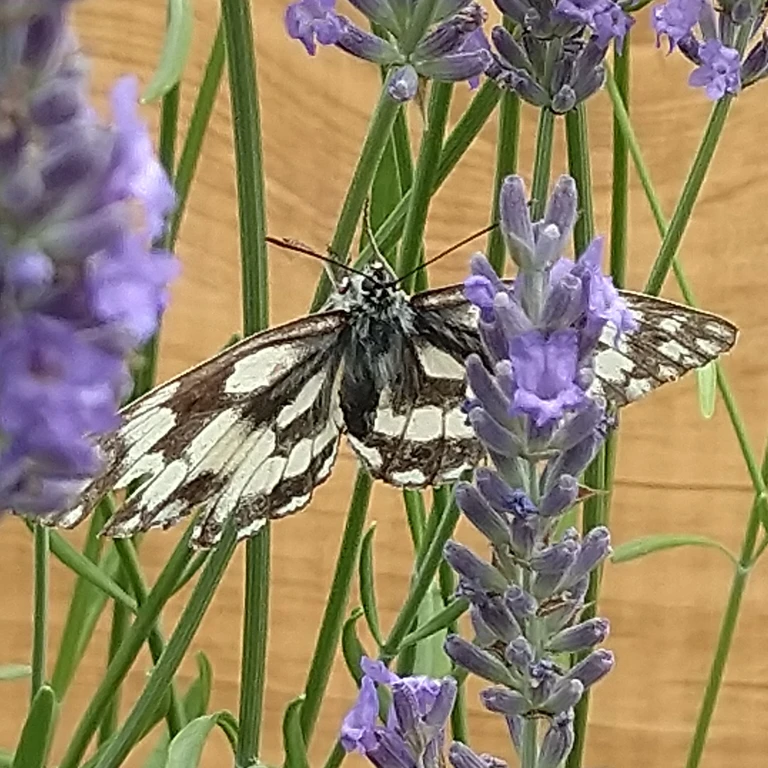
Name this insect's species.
Melanargia galathea
